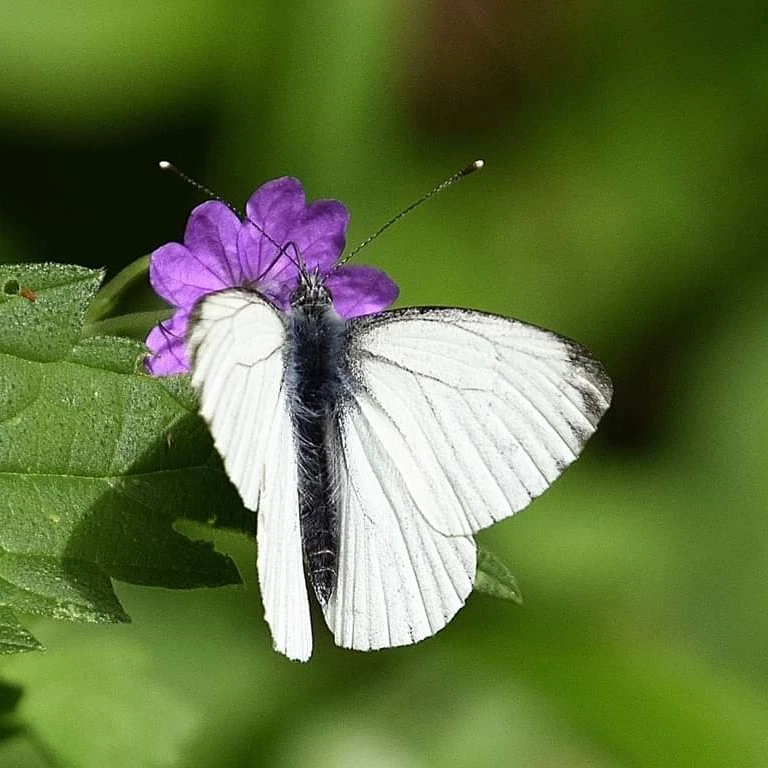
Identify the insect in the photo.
Pieris napi
